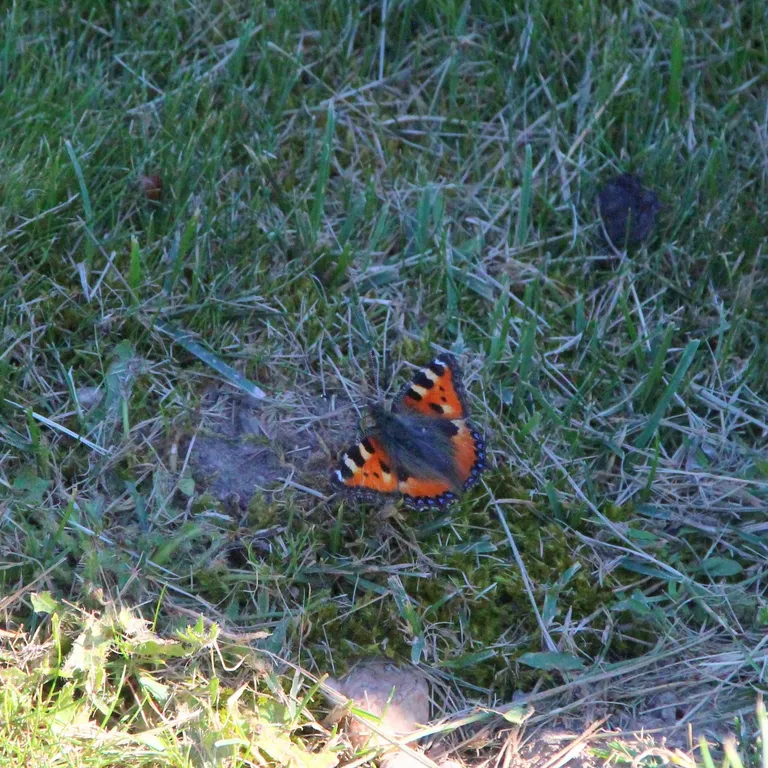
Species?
Aglais urticae
